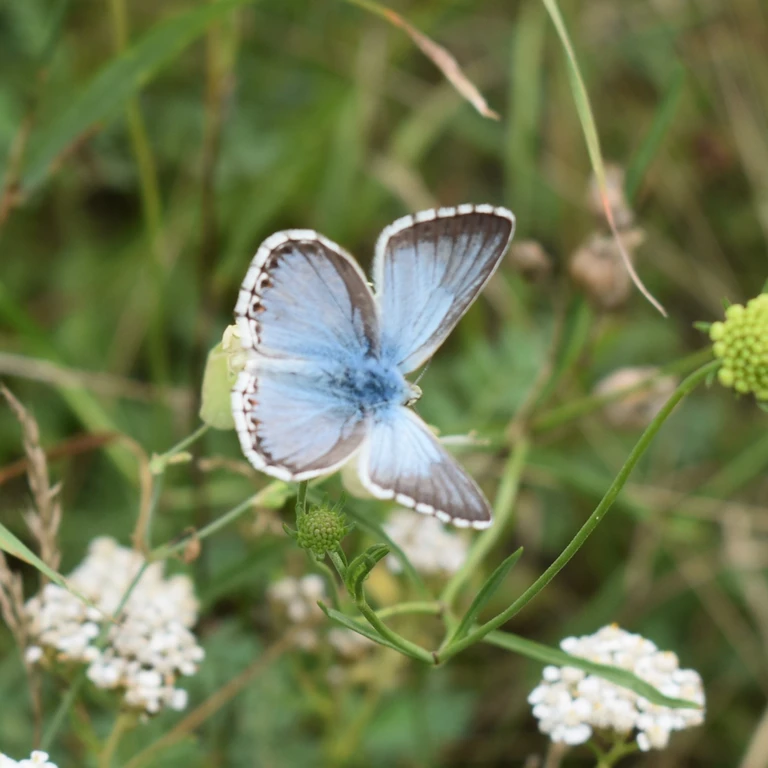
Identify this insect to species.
Lysandra coridon
